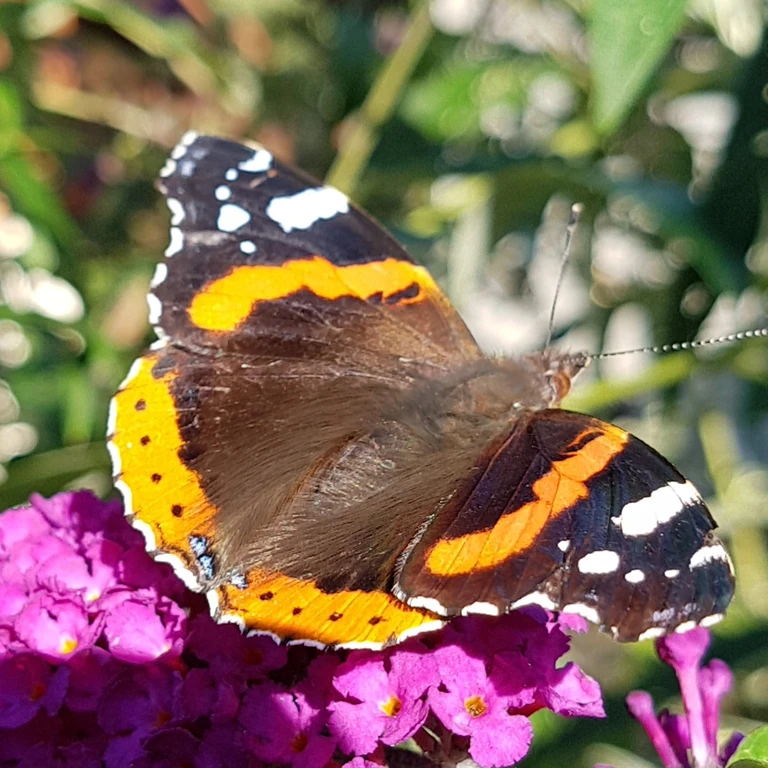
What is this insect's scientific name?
Vanessa atalanta
